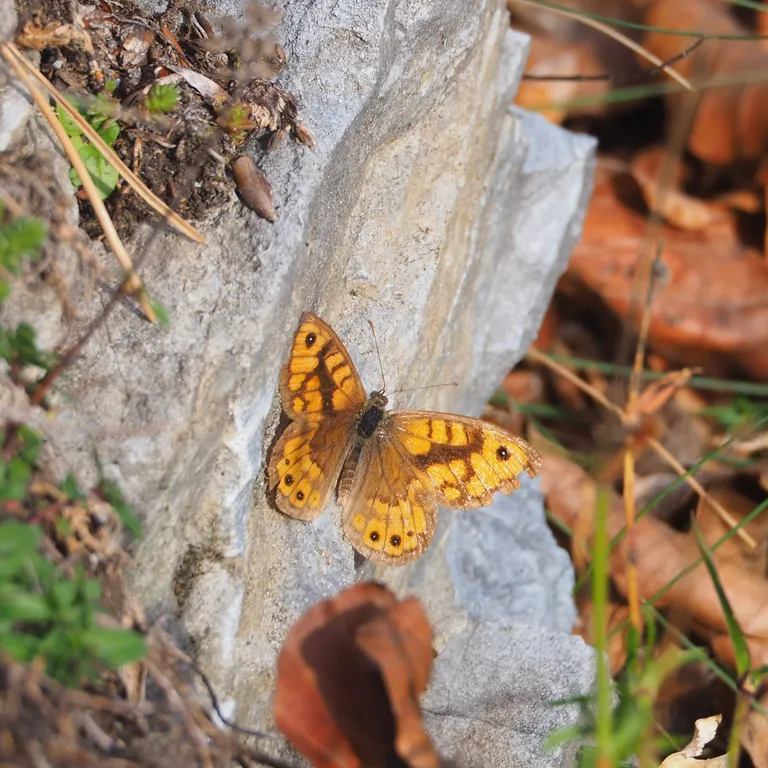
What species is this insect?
Lasiommata megera (also Pararge megera)
